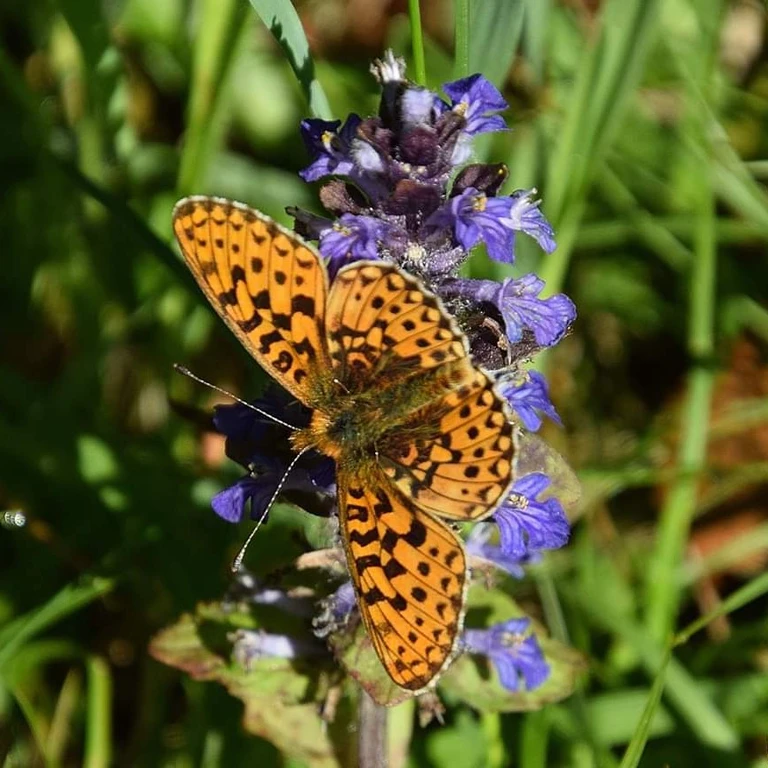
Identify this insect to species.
Boloria euphrosyne (also Clossiana euphrosyne)
